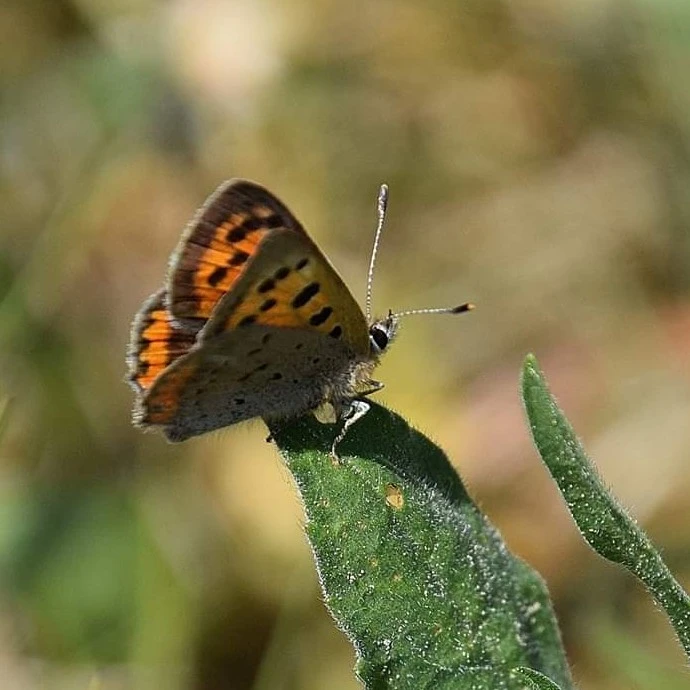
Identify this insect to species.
Lycaena phlaeas
